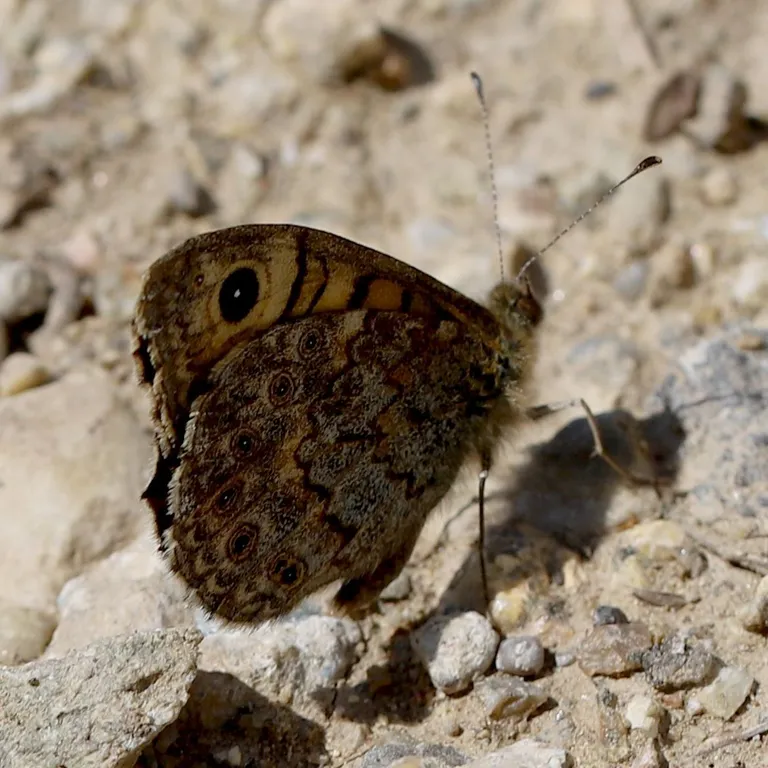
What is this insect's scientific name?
Lasiommata megera (also Pararge megera)
